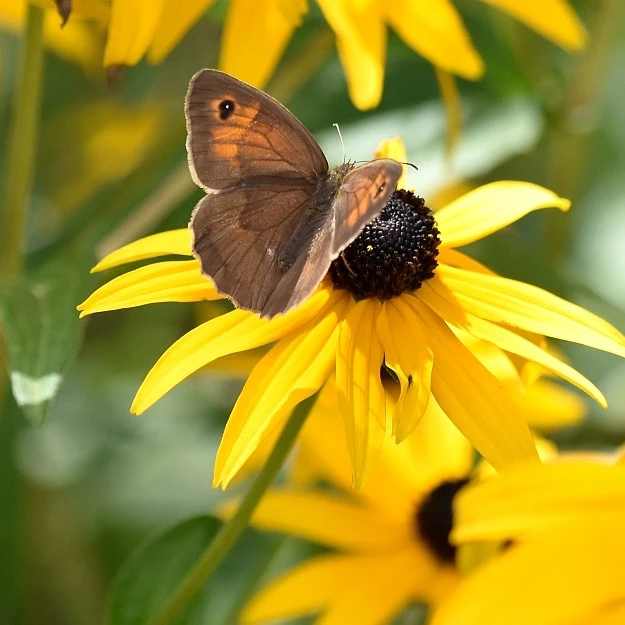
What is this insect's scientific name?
Maniola jurtina
